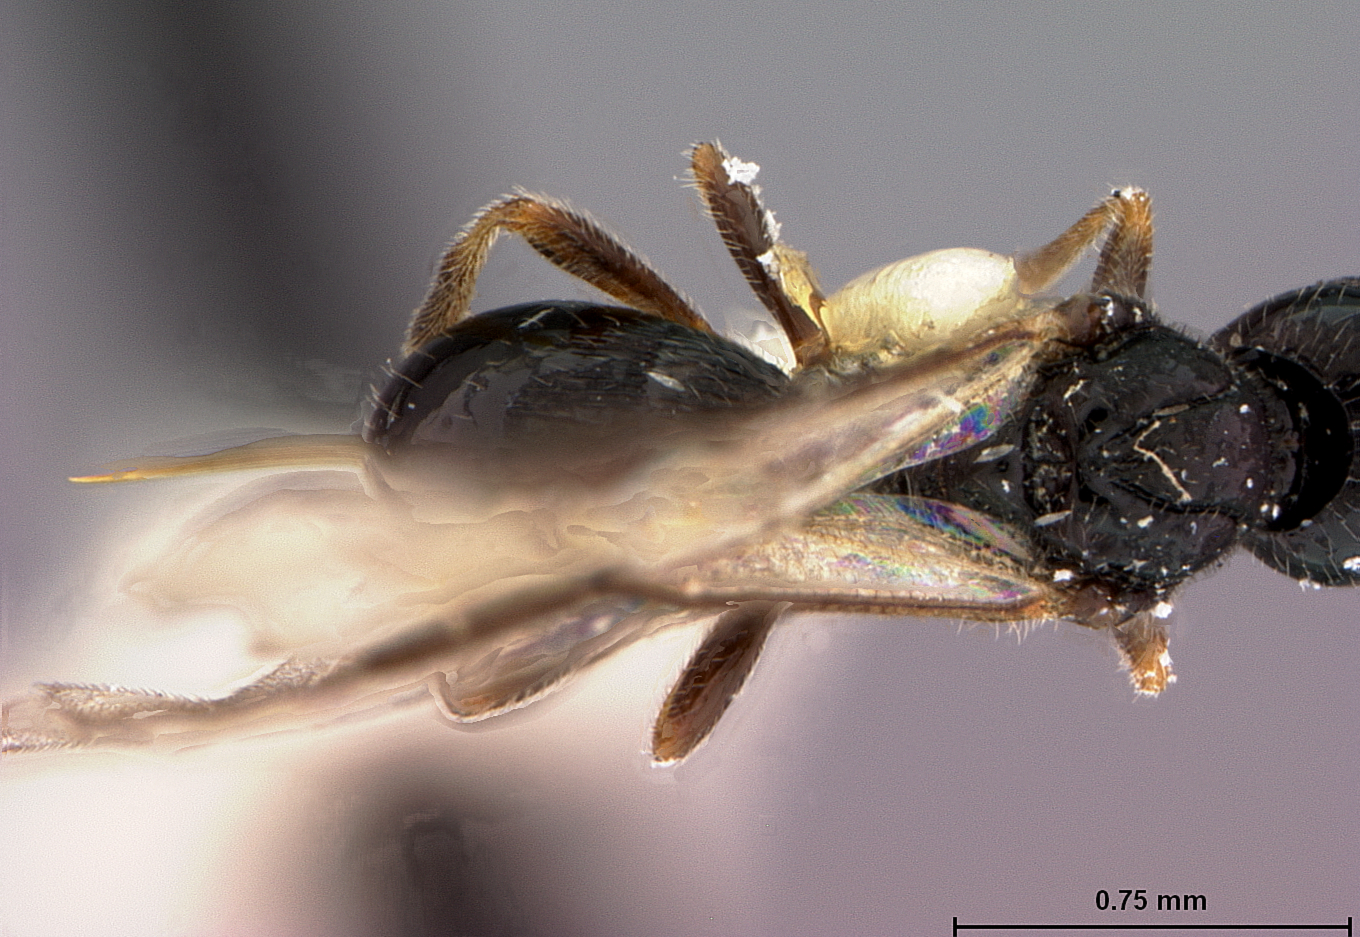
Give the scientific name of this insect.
Triaspis stilpnogaster
